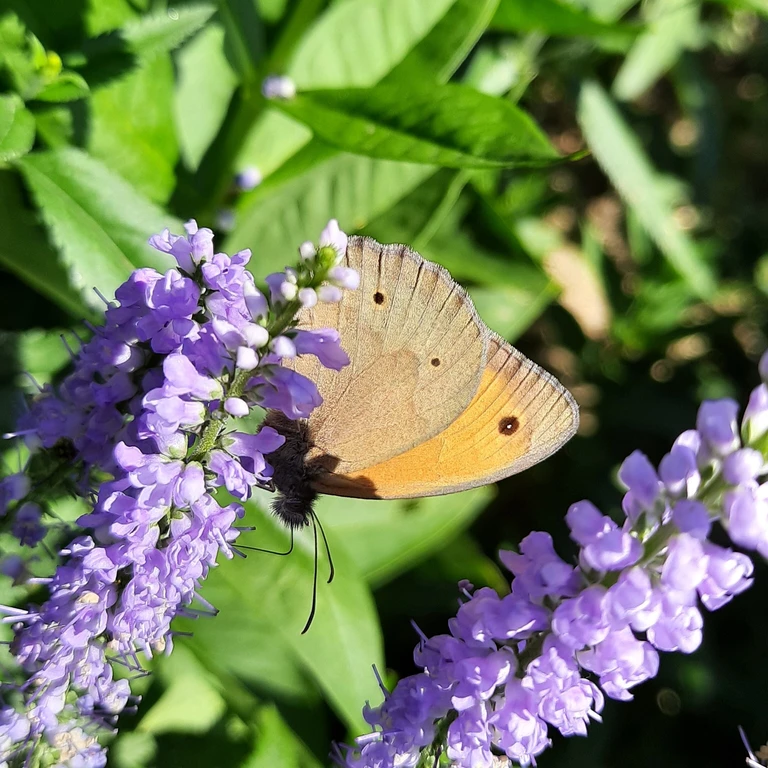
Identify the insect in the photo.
Maniola jurtina
